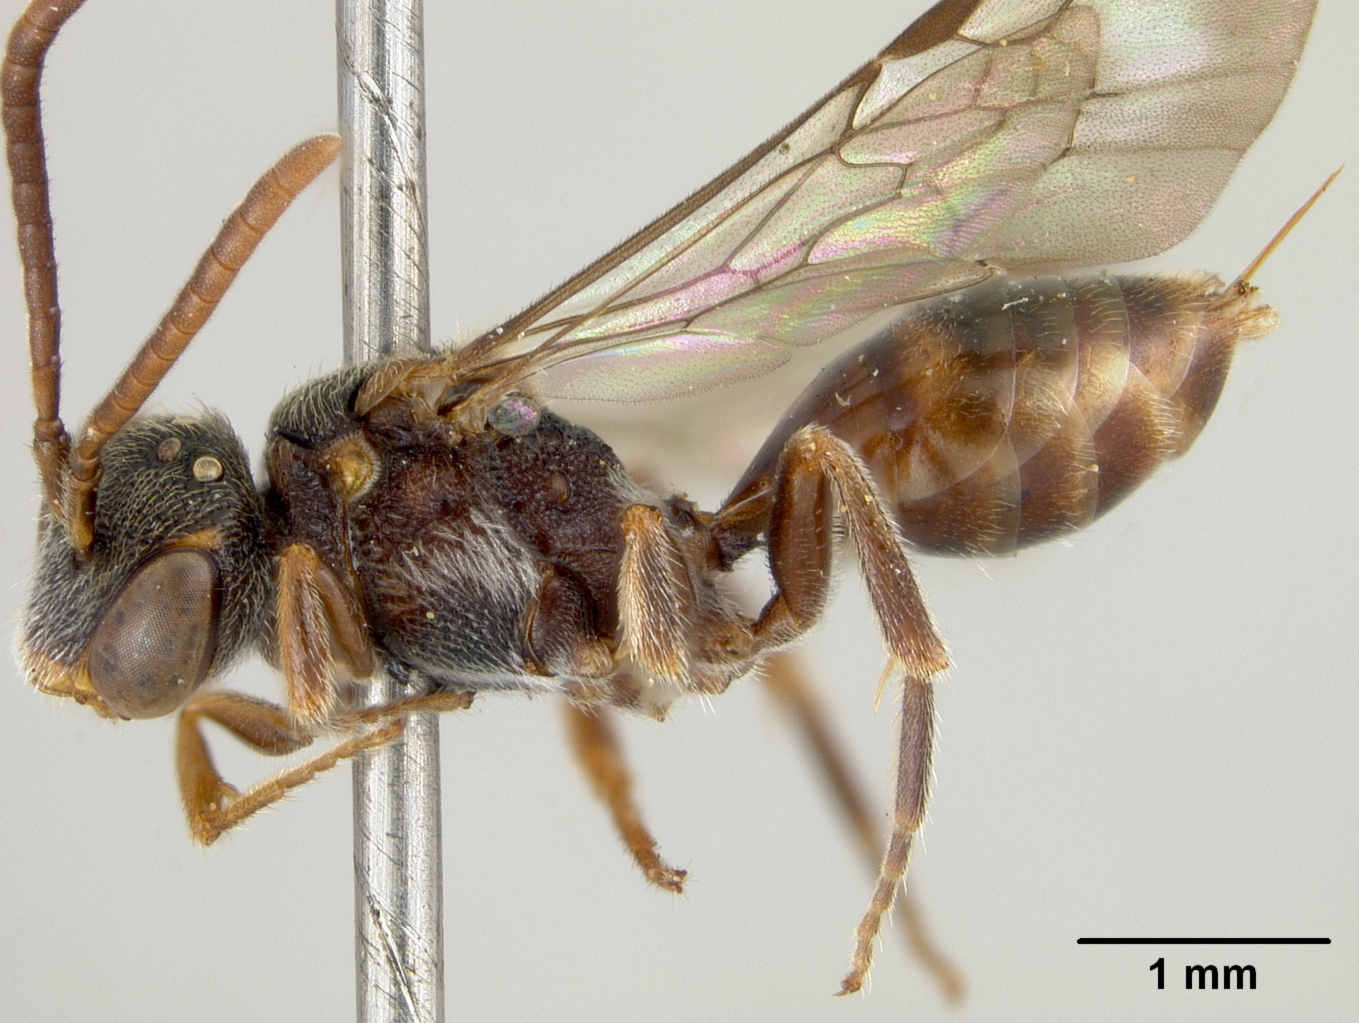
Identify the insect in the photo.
Nomada dalii
